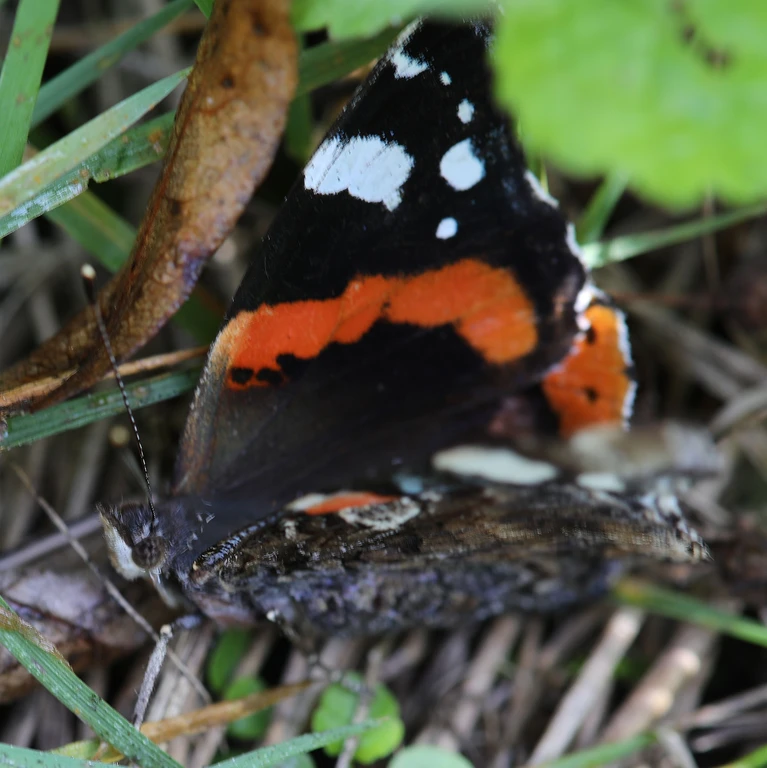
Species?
Vanessa atalanta
